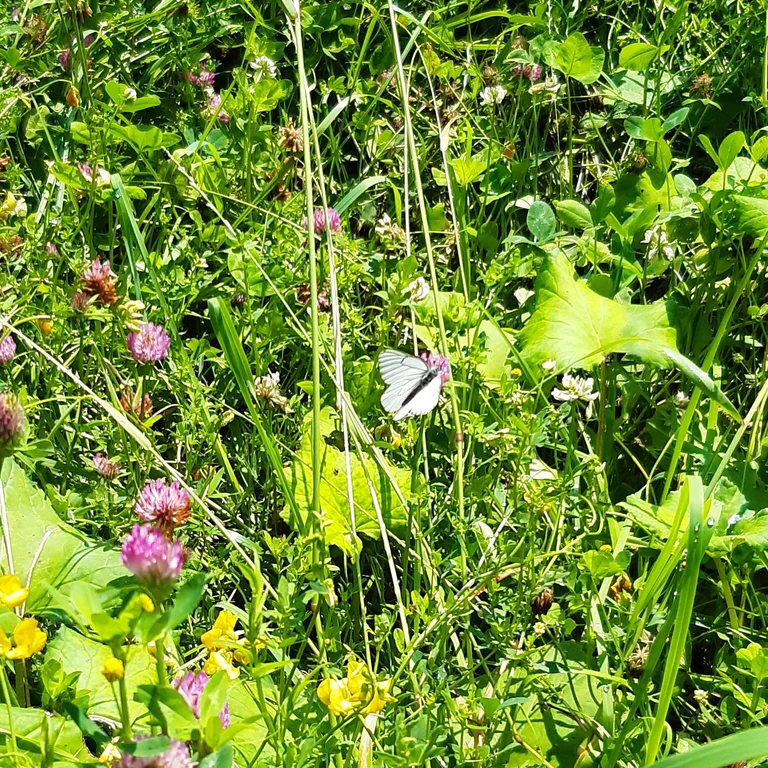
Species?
Aporia crataegi
